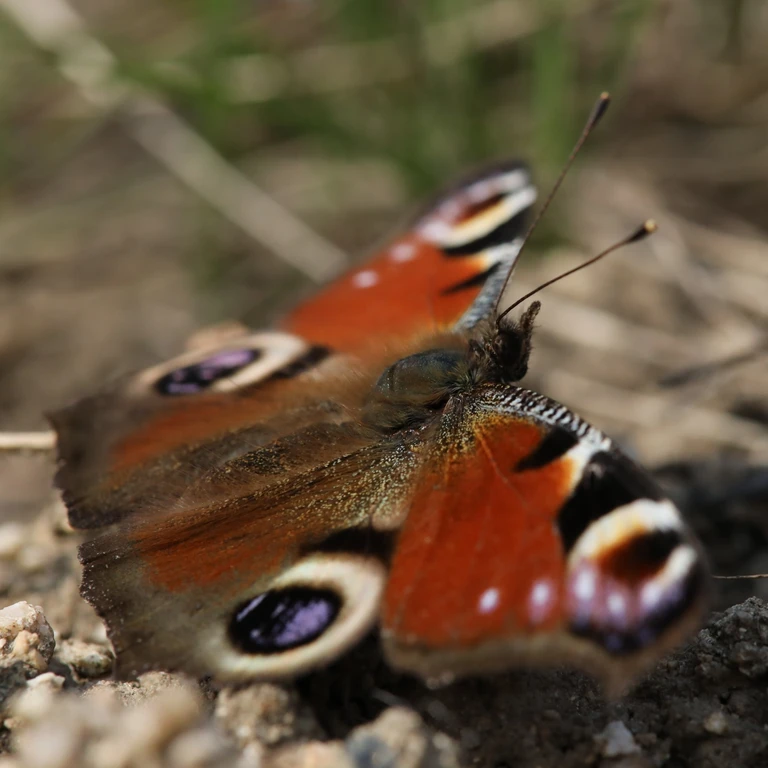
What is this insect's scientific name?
Aglais io
